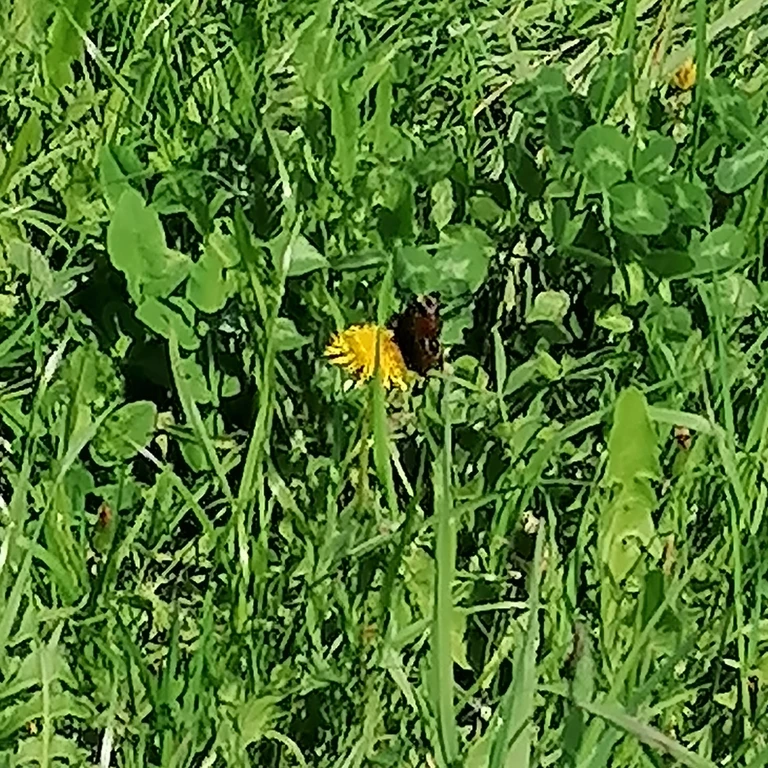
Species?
Aglais io
